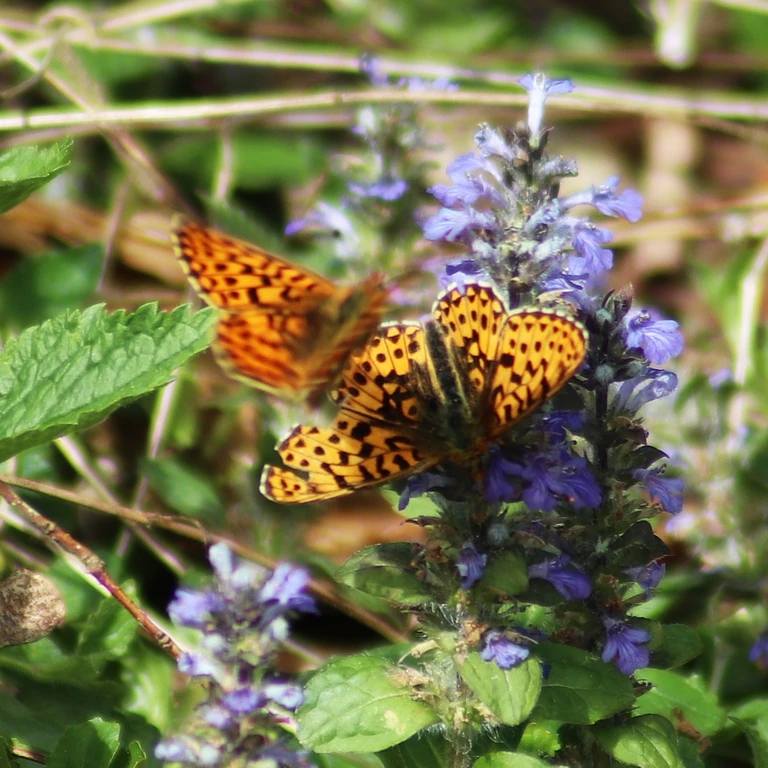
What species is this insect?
Boloria euphrosyne (also Clossiana euphrosyne)
